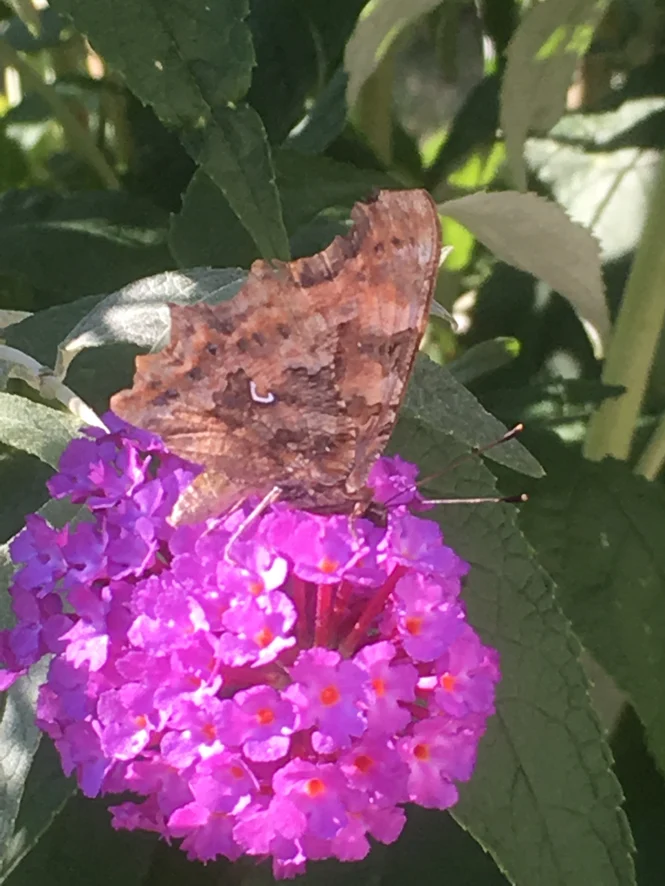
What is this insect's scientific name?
Polygonia c-album
